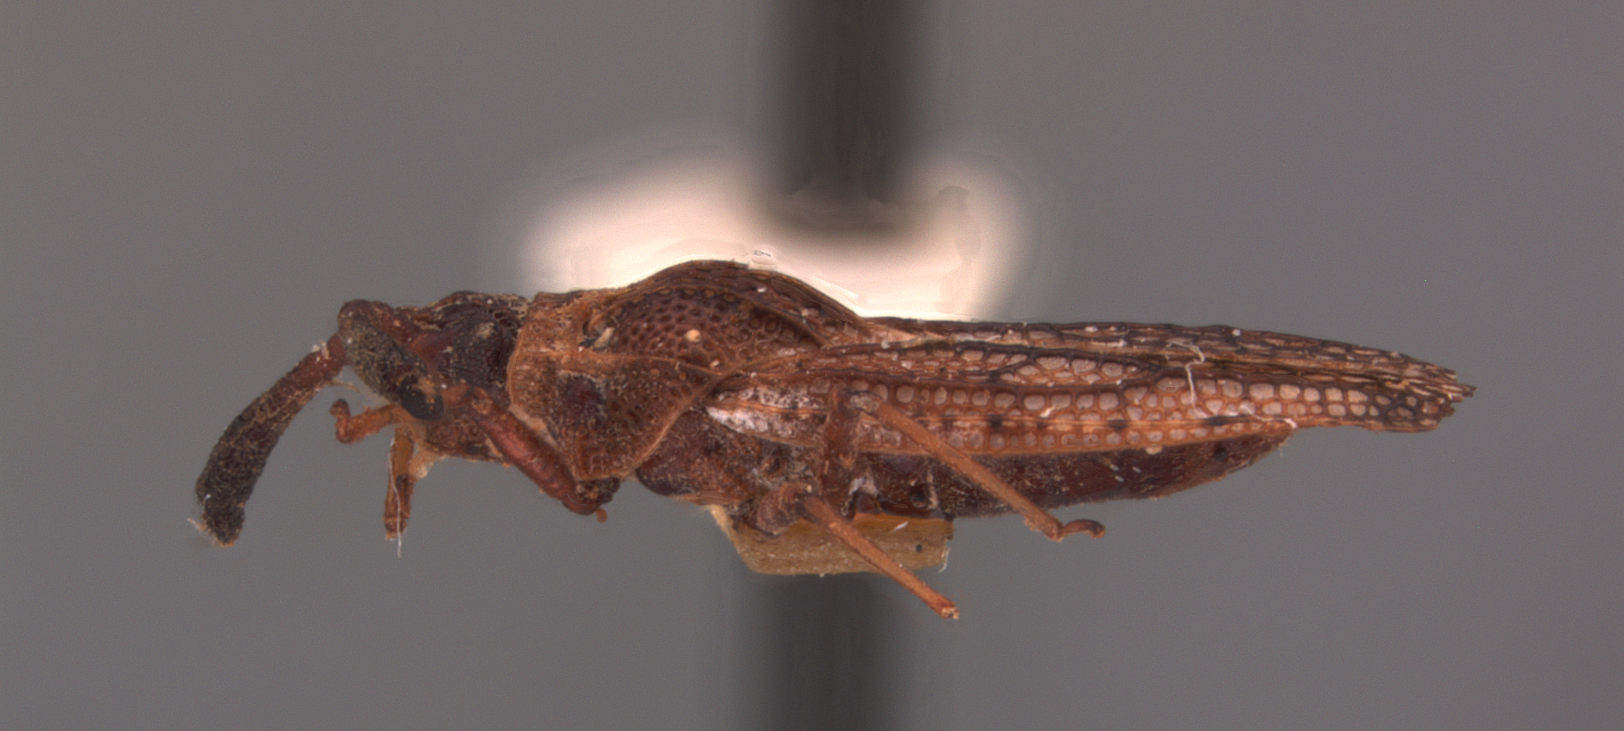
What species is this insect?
Hesperotingis floridana
